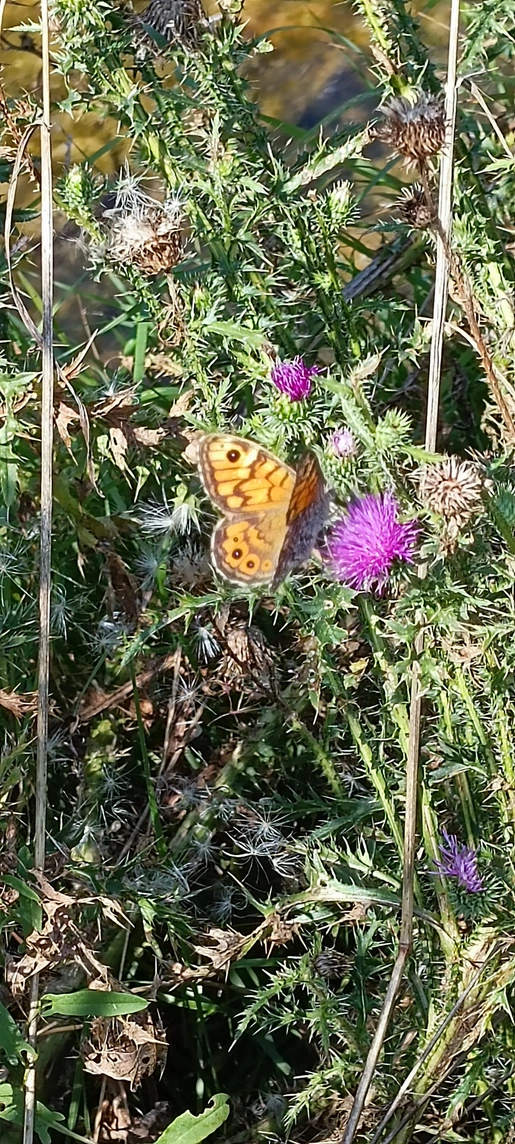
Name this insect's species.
Lasiommata megera (also Pararge megera)
